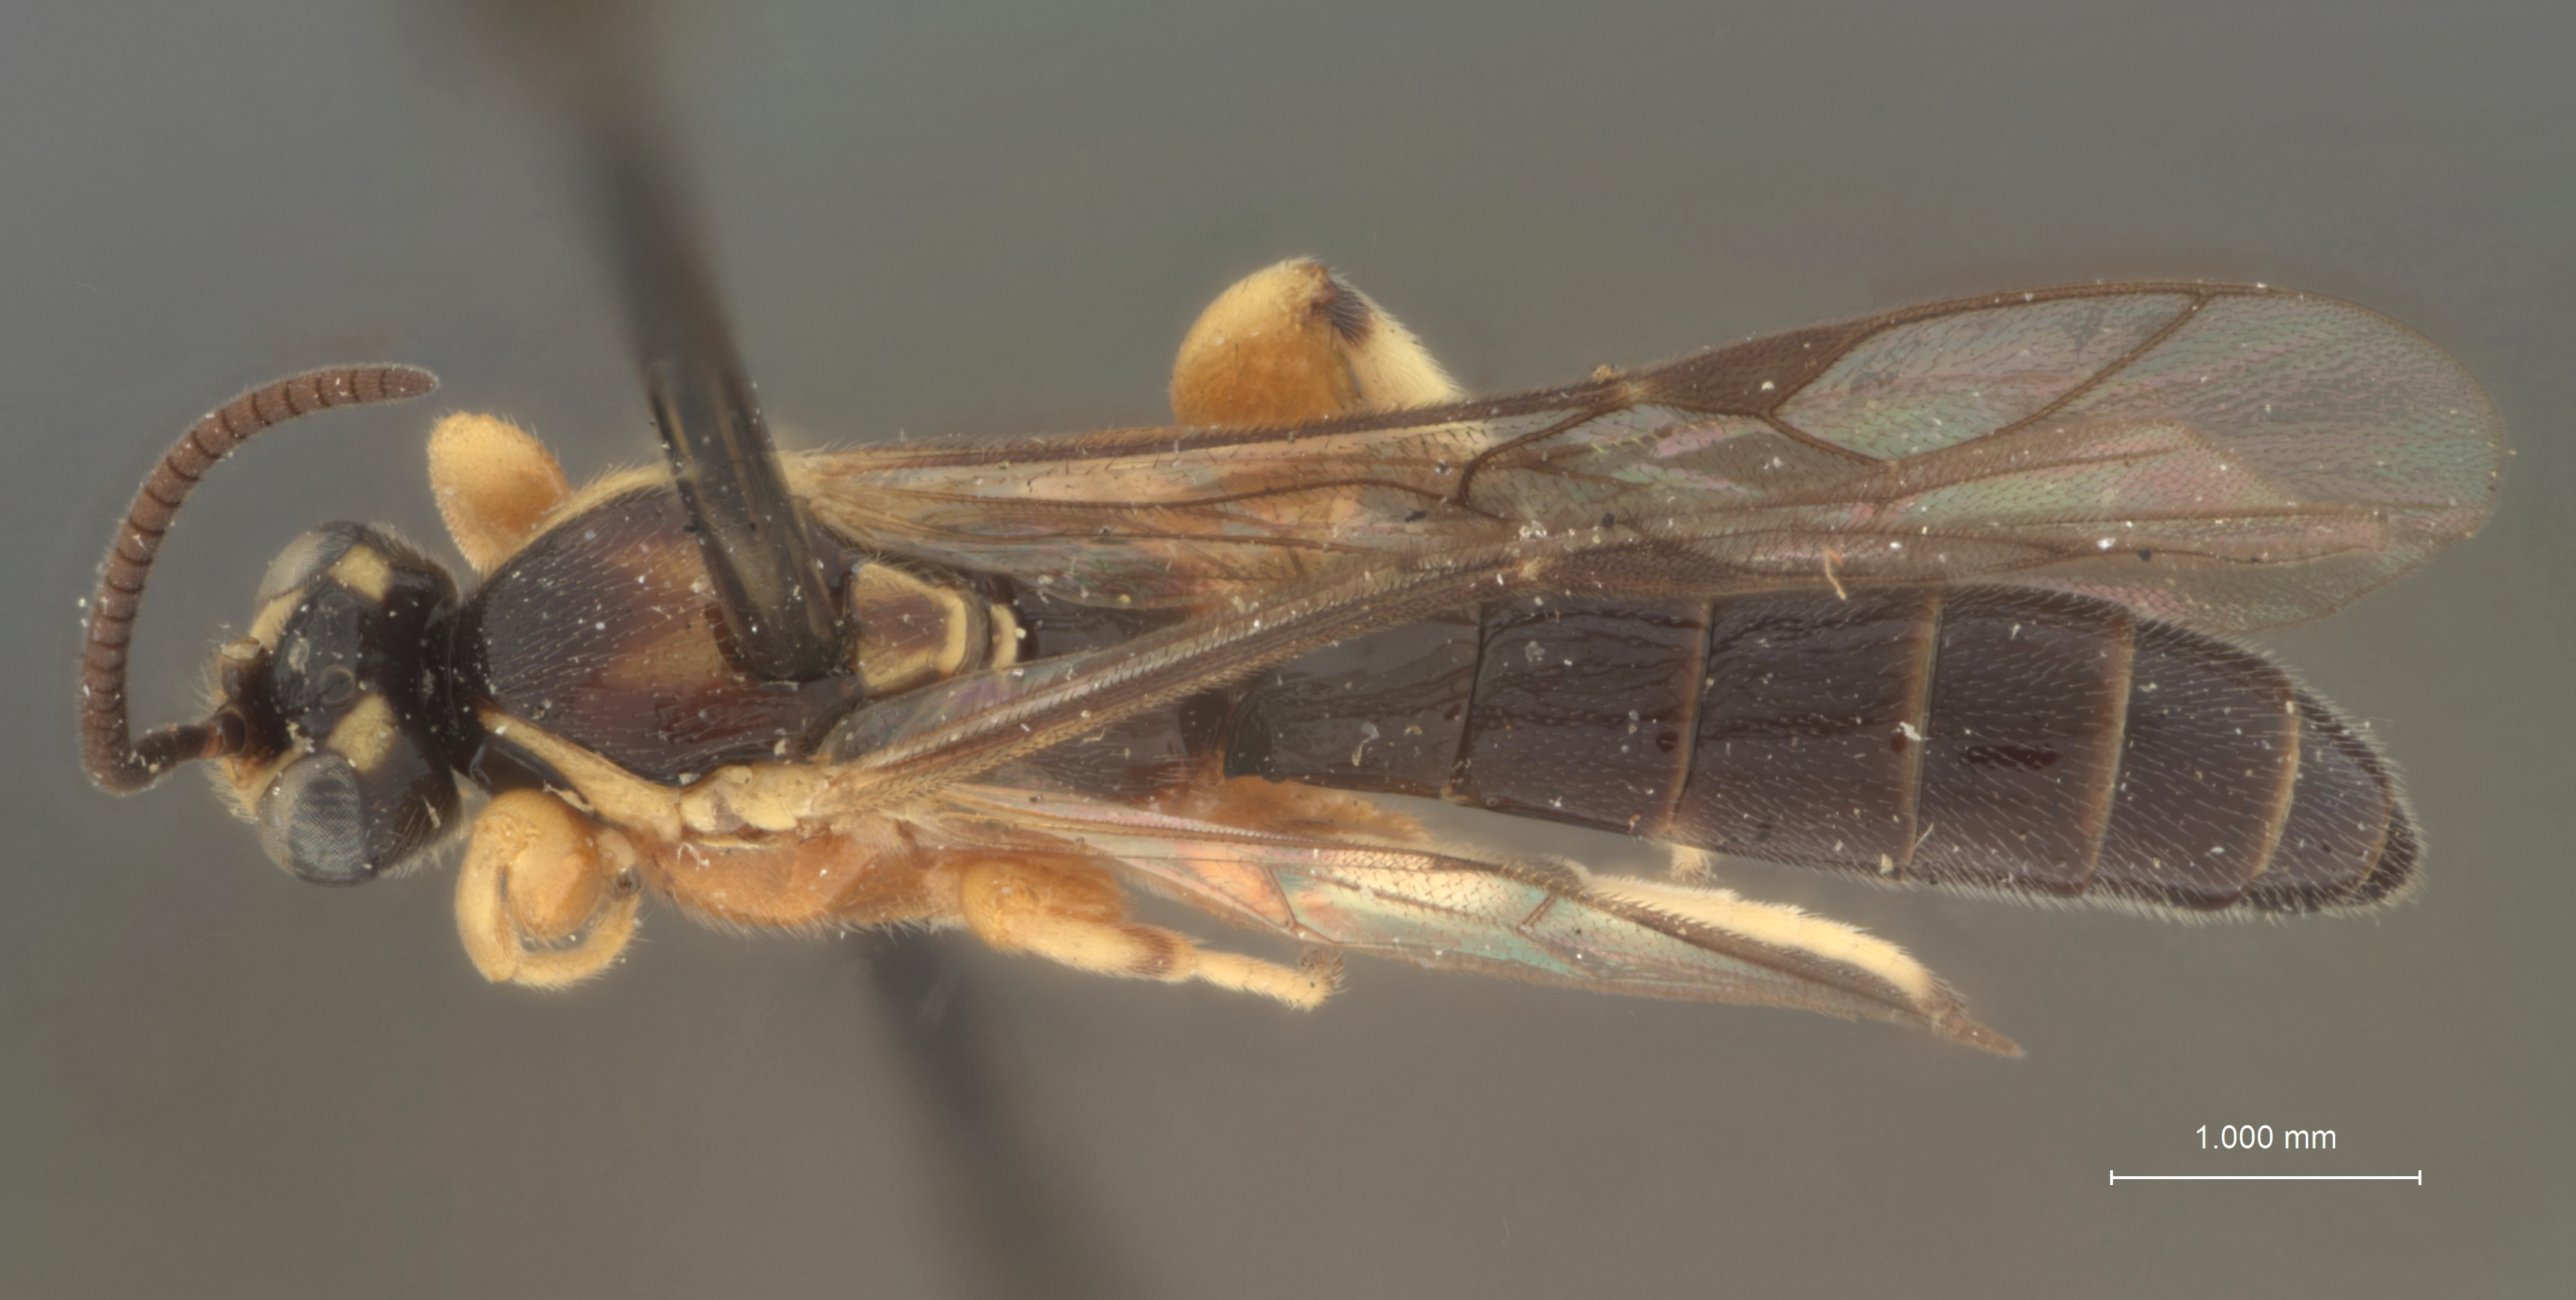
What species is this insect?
Amesolytus pictus
